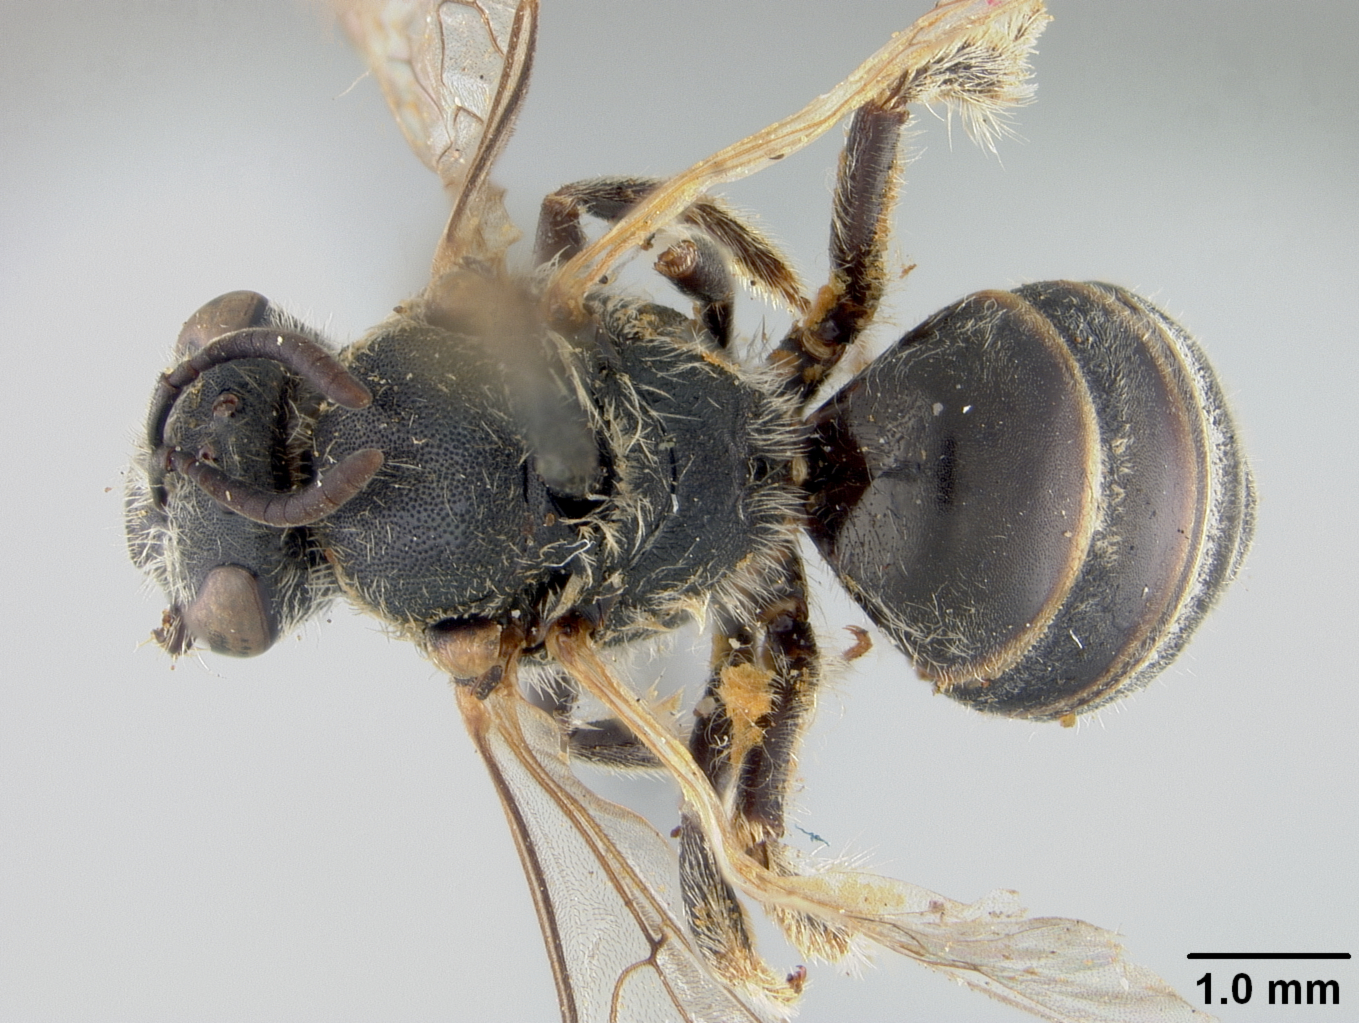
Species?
Halictus bentoni
